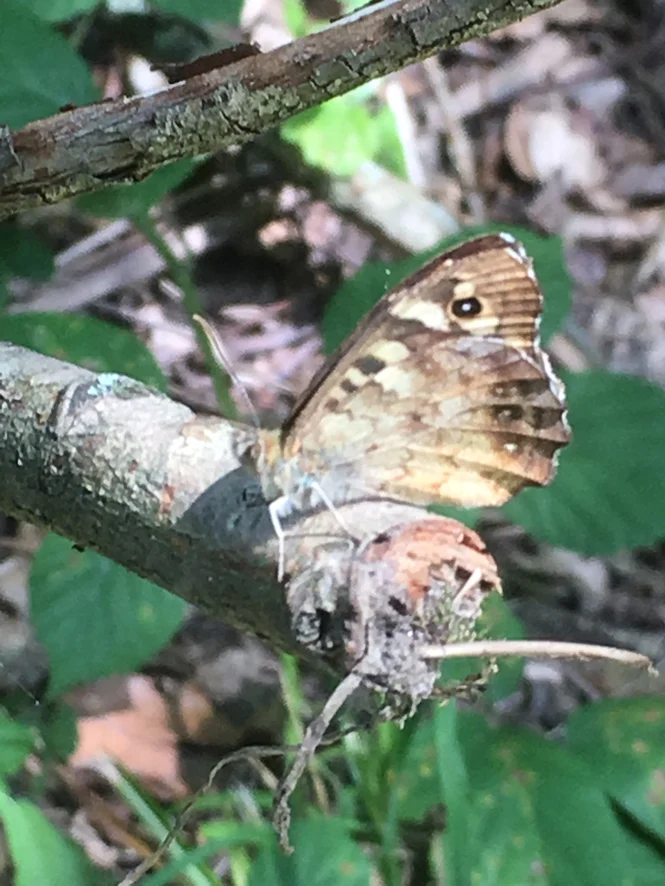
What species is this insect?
Pararge aegeria
